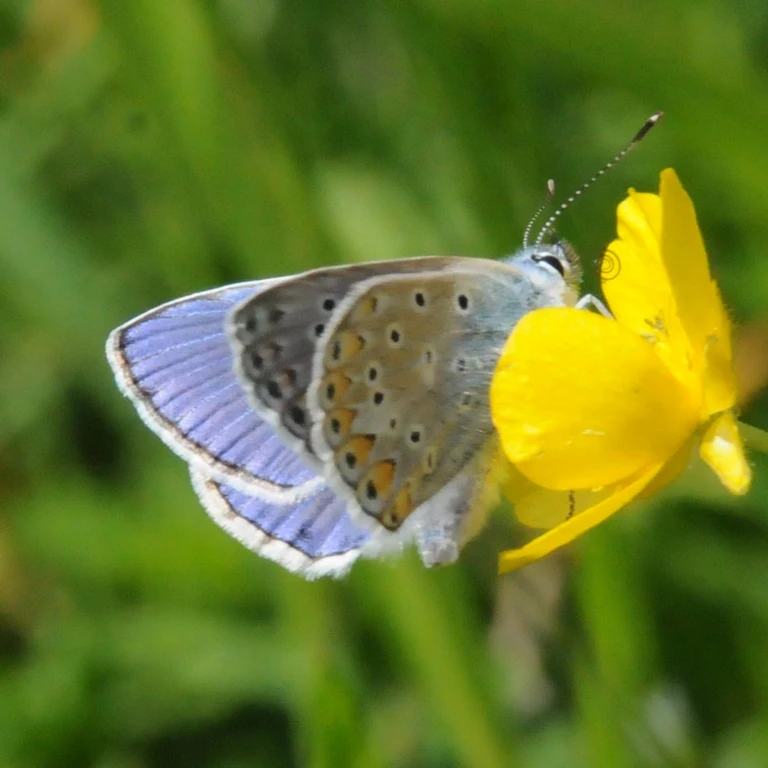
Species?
Polyommatus icarus
